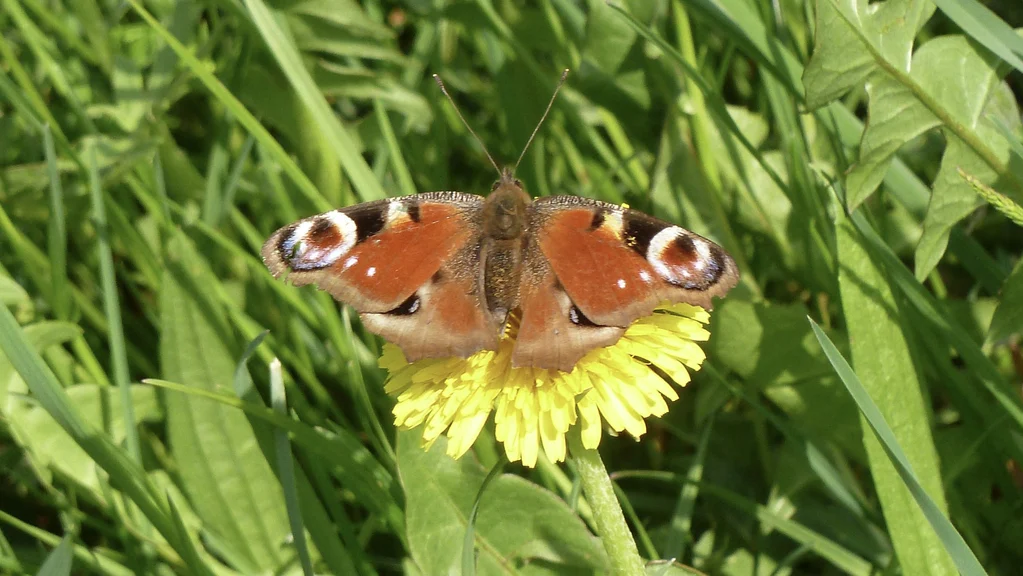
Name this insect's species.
Aglais io
